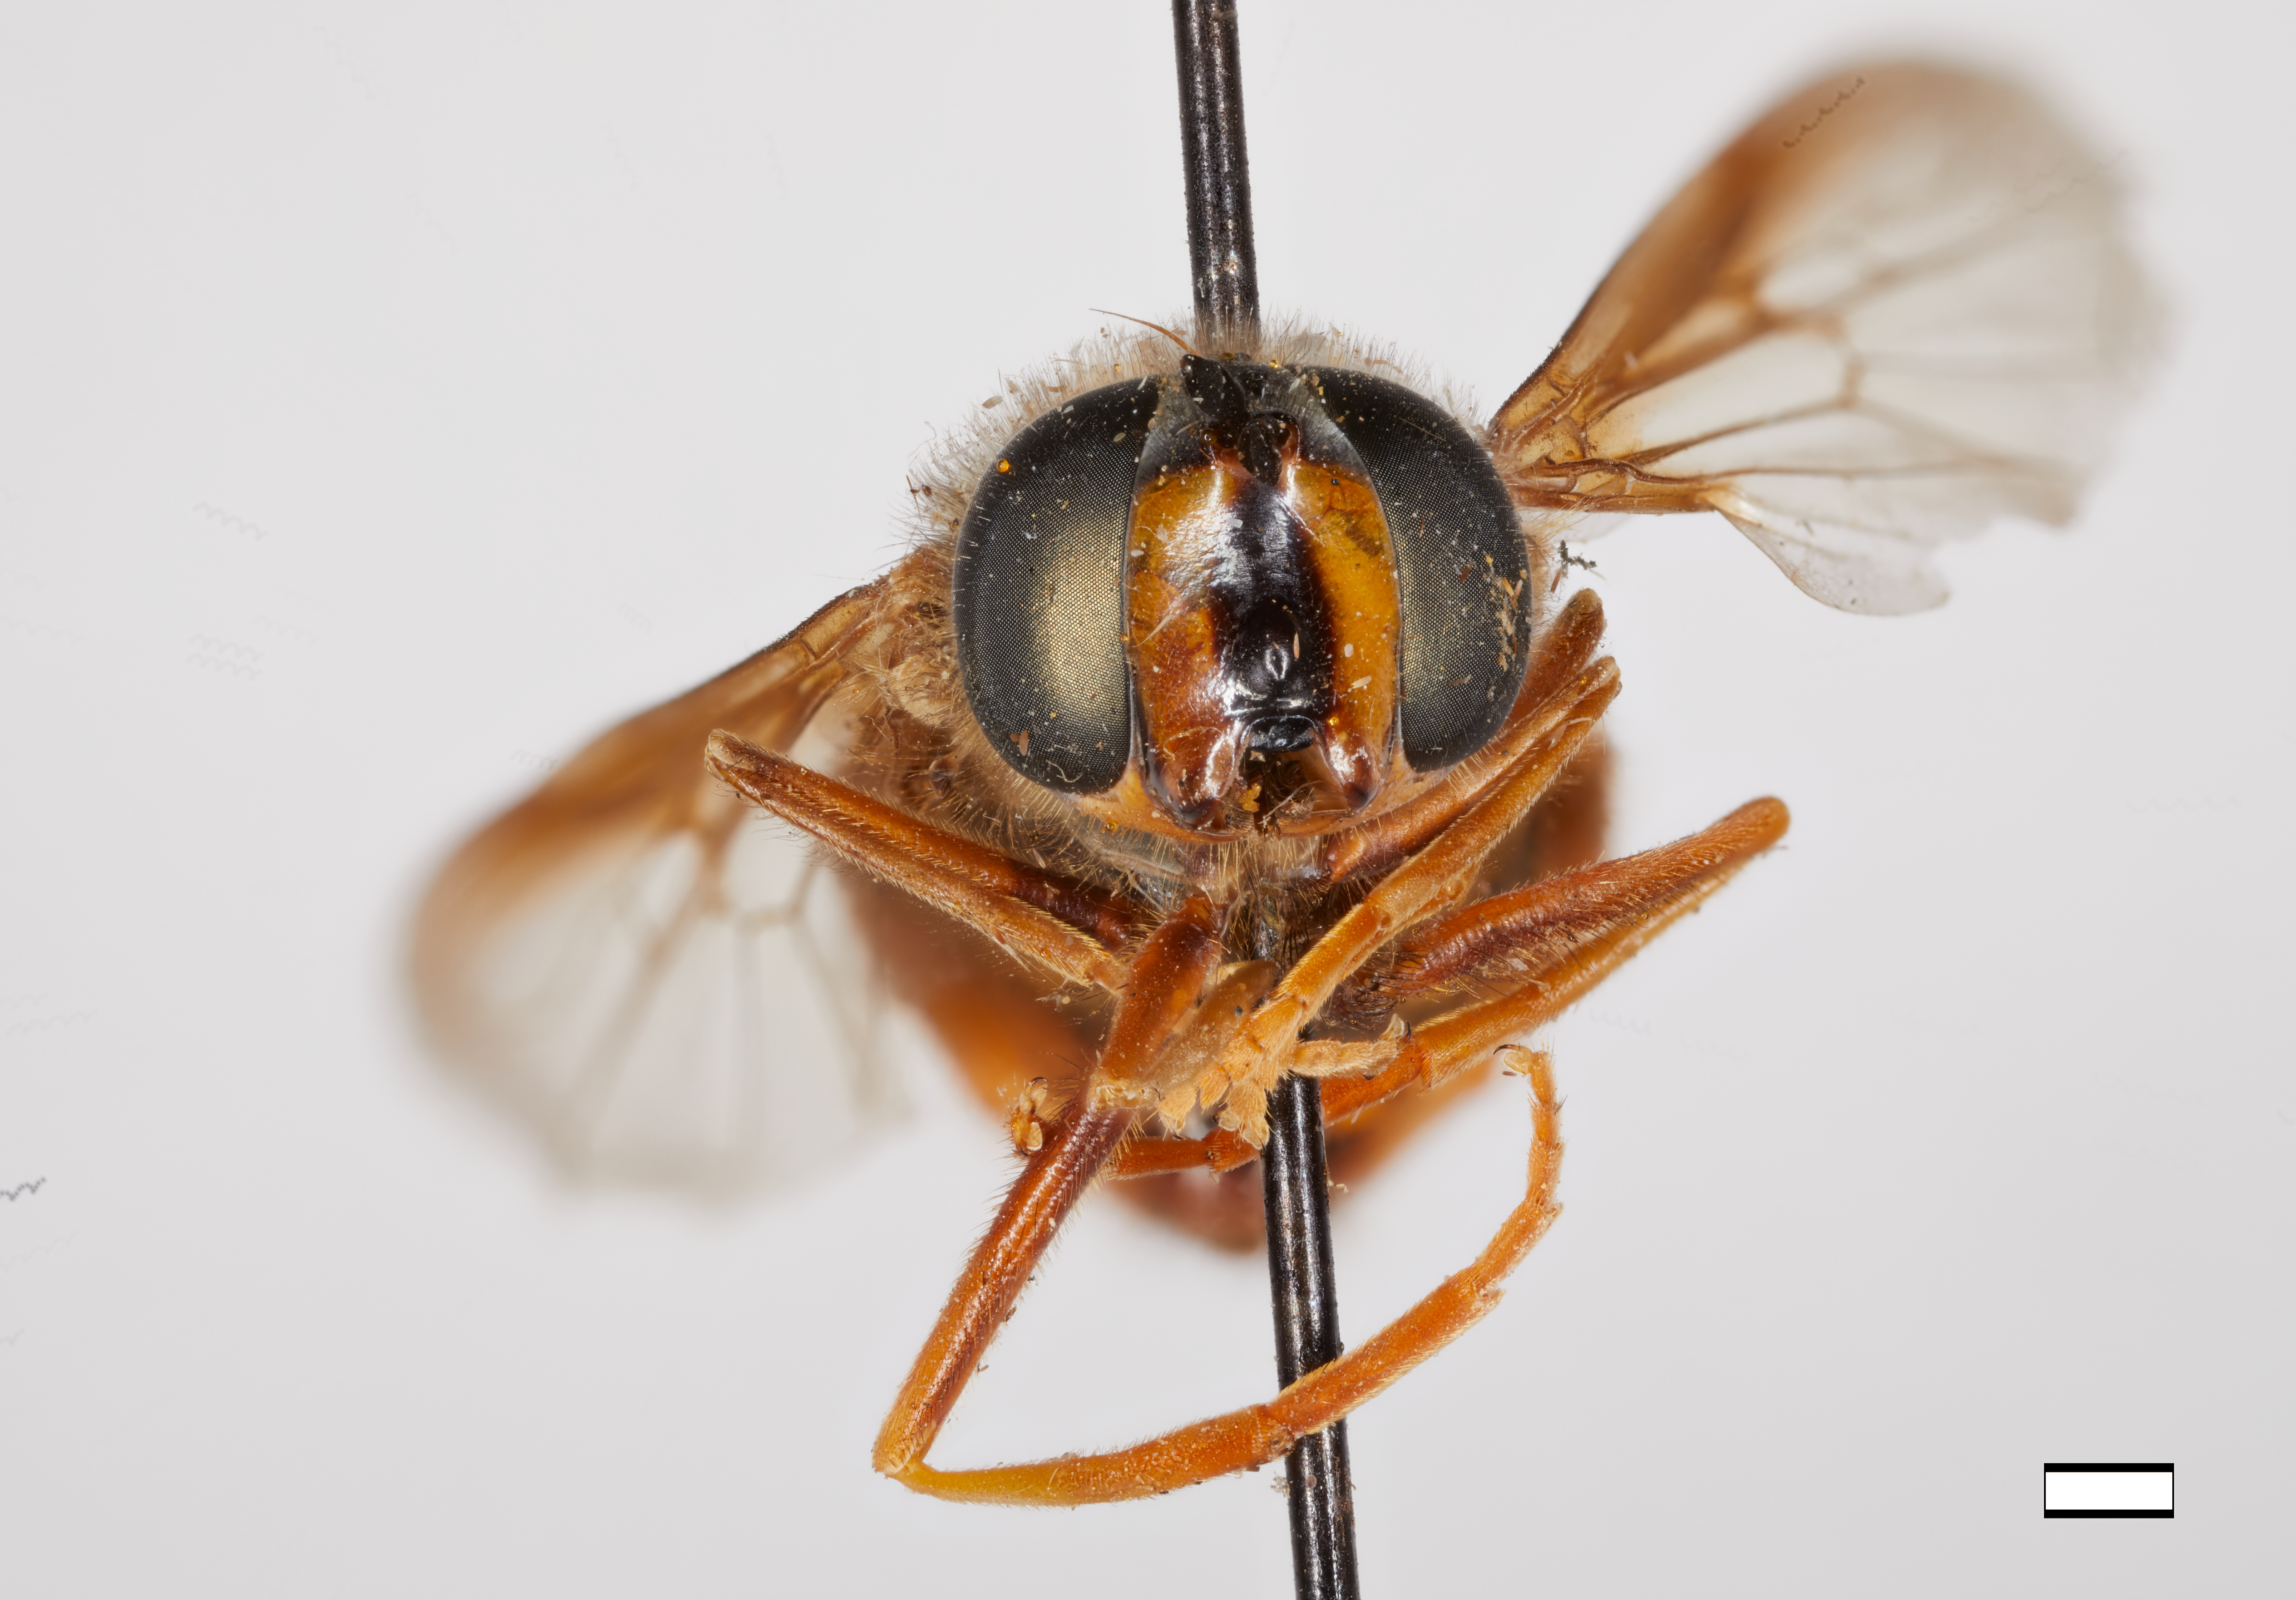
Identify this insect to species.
Chrysotoxum tartar
